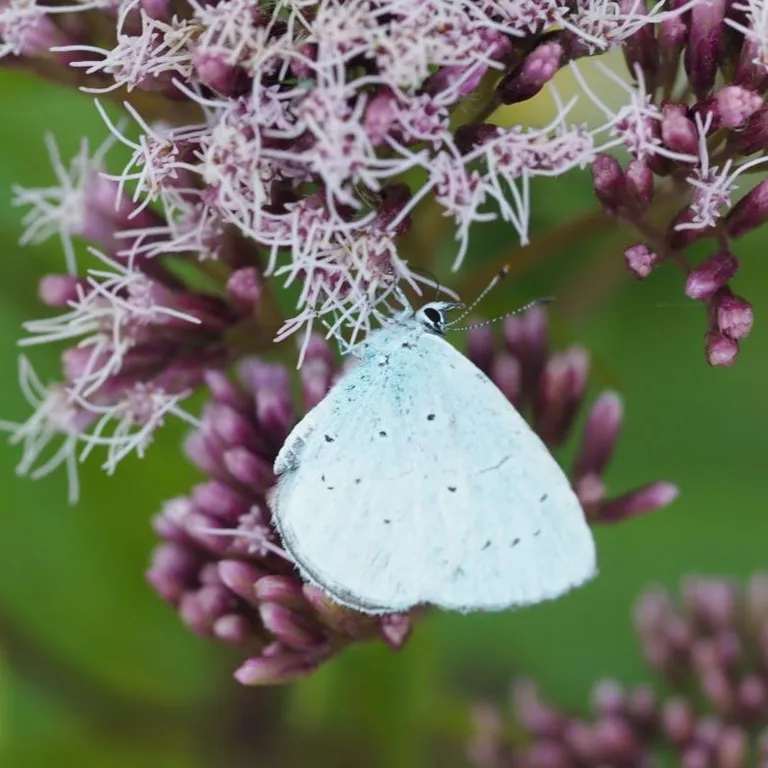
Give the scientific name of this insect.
Celastrina argiolus
